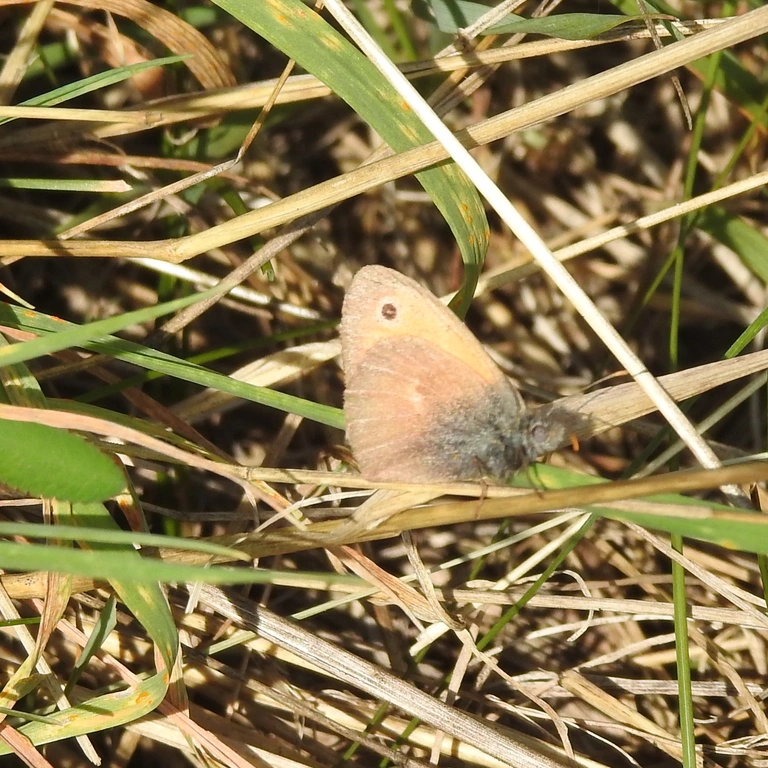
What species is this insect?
Coenonympha pamphilus
